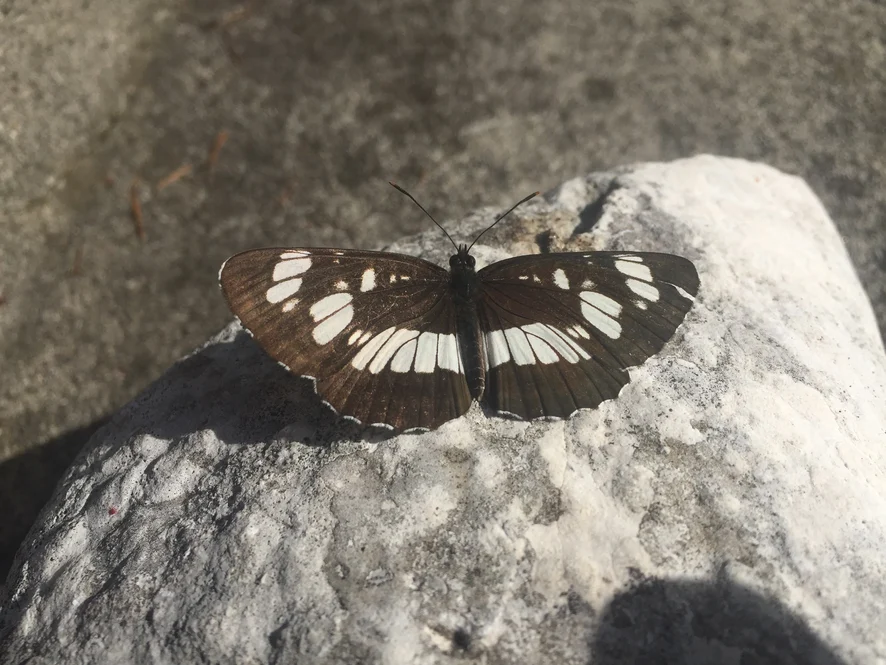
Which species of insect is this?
Neptis rivularis
